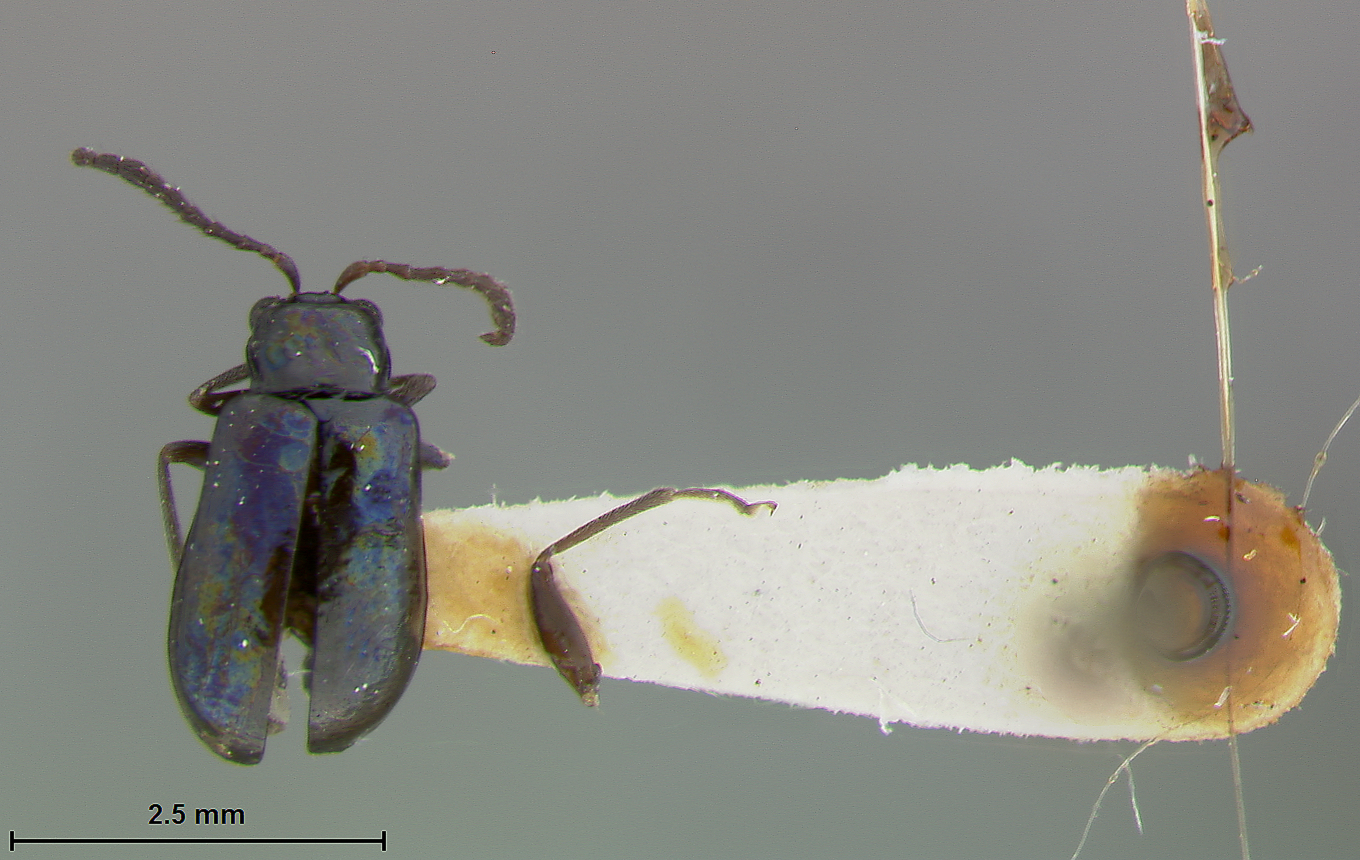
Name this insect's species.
Ectmesopus tristis
